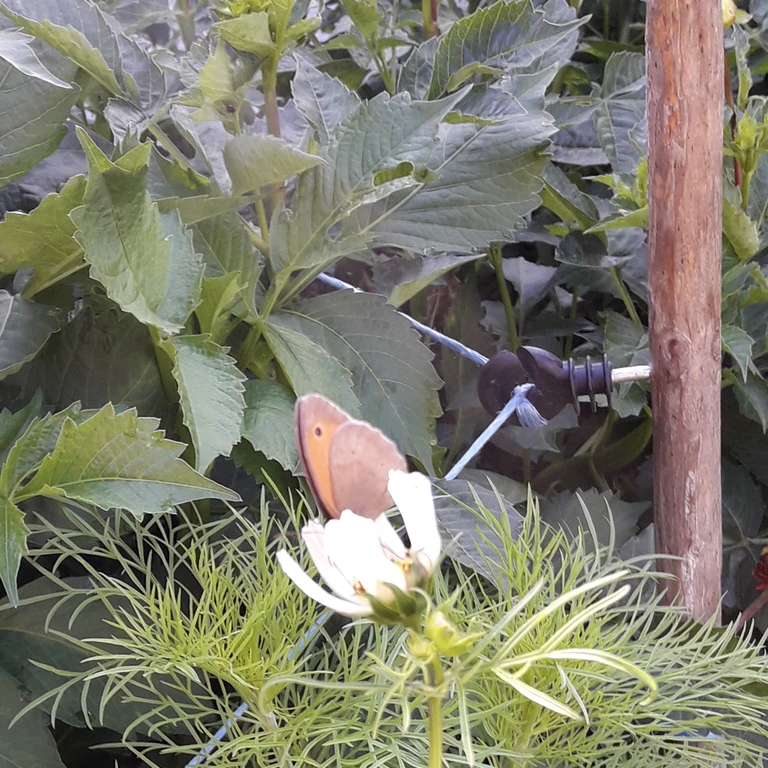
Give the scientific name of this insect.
Maniola jurtina
